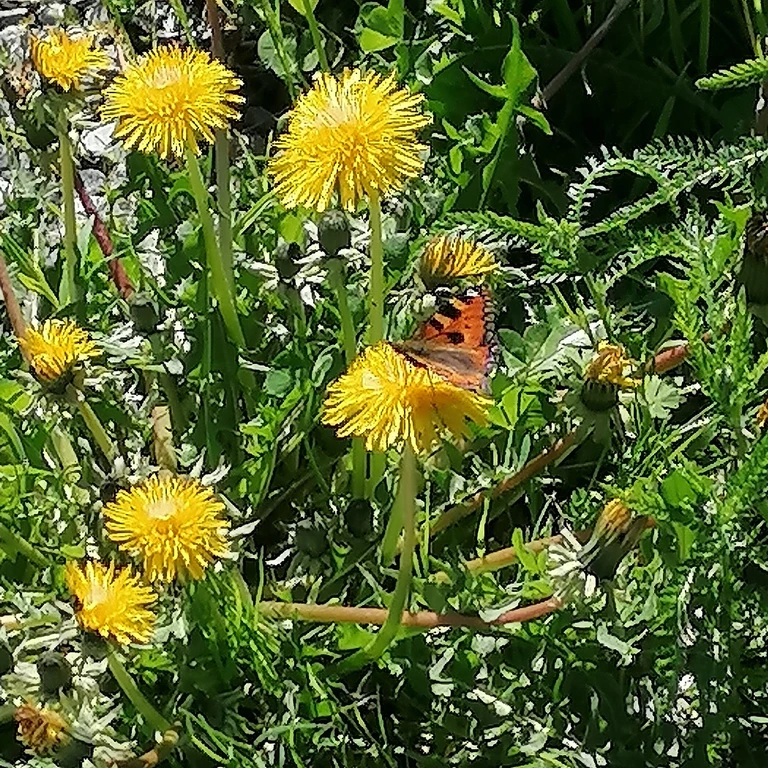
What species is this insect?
Aglais urticae
